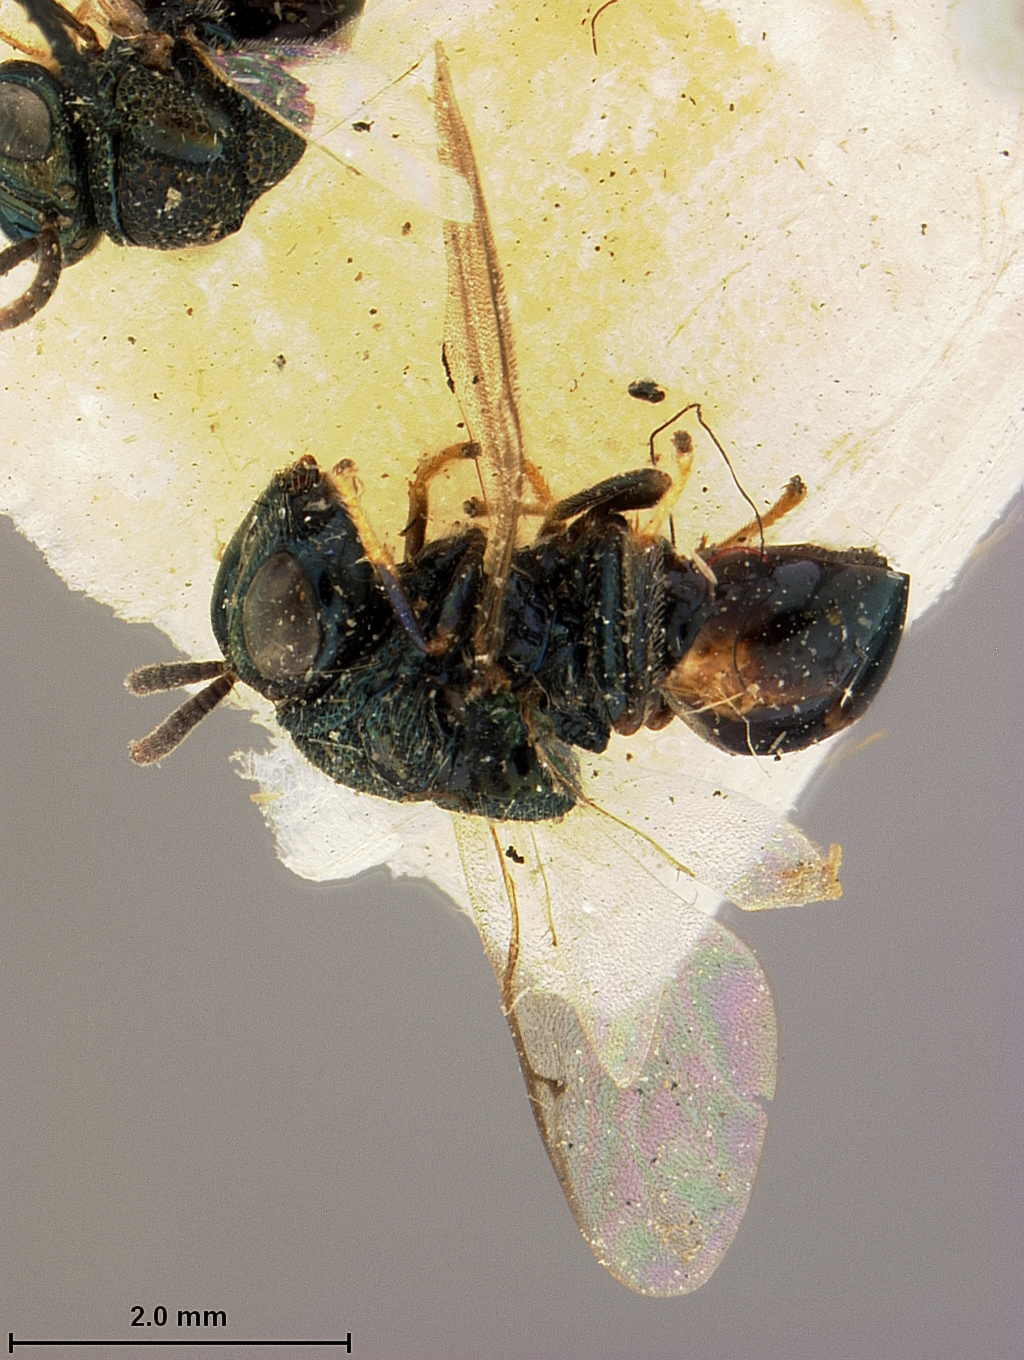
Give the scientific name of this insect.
Perilampus japonicus
